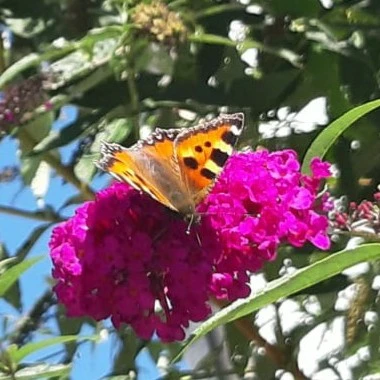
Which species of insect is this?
Aglais urticae
